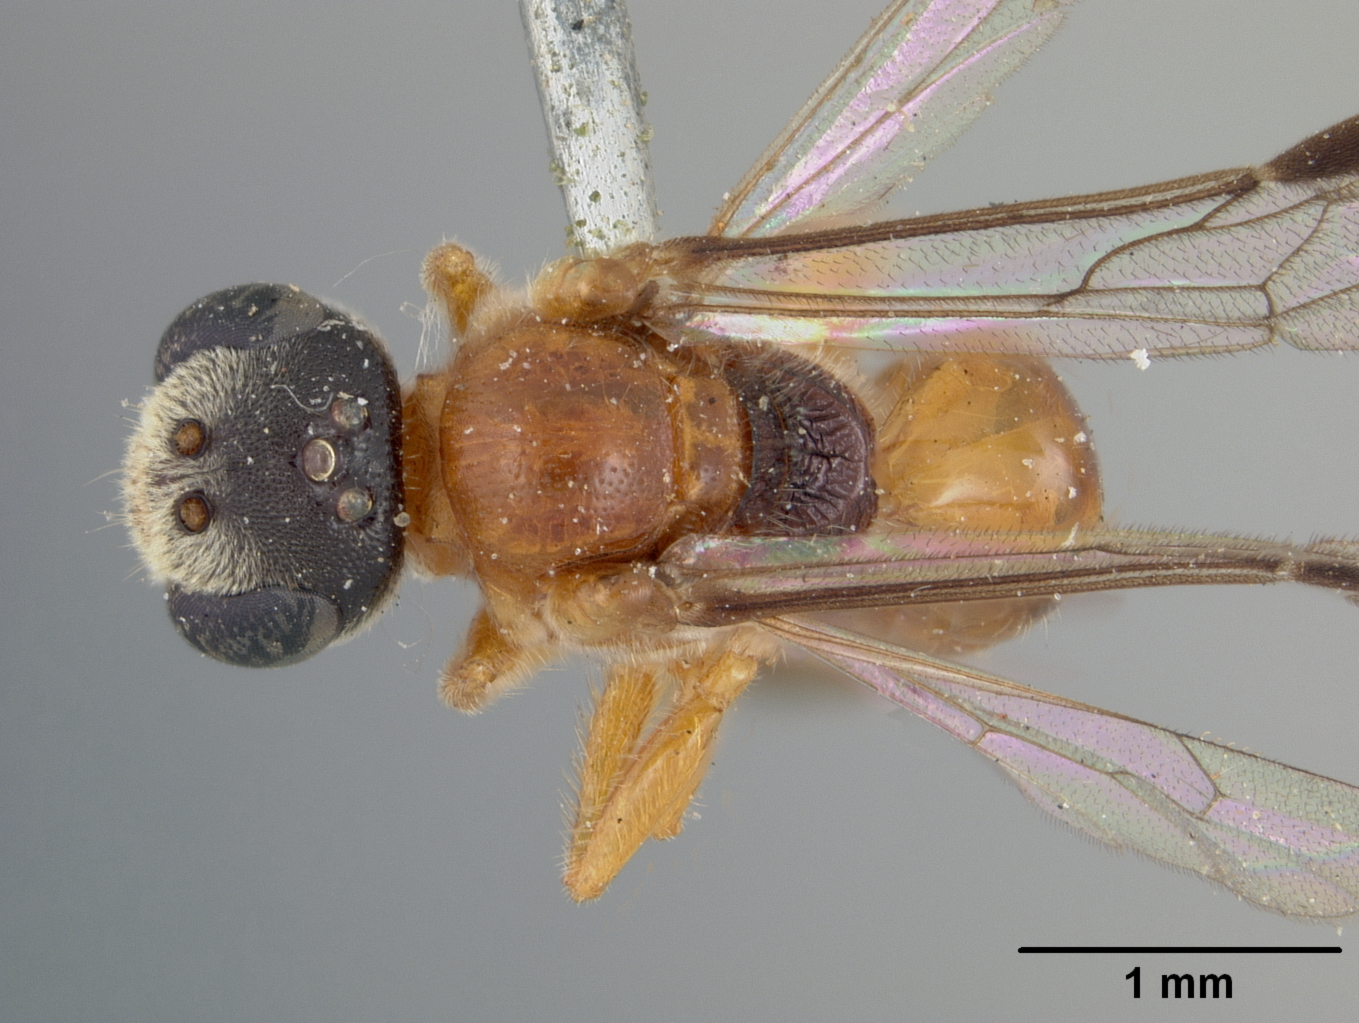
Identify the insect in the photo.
Sphecodes thoracicus
